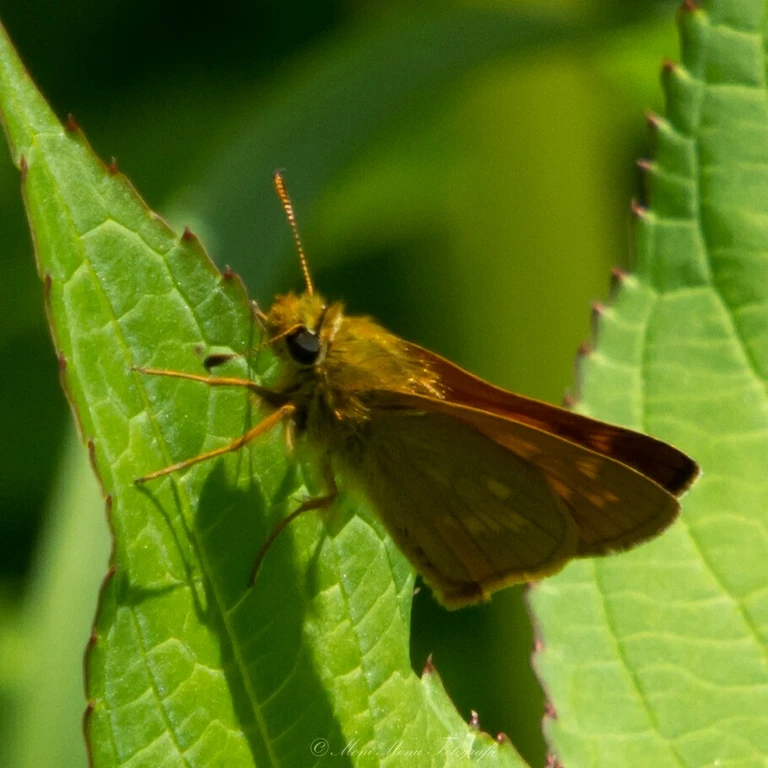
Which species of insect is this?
Ochlodes sylvanus (also Ochlodes venata)
